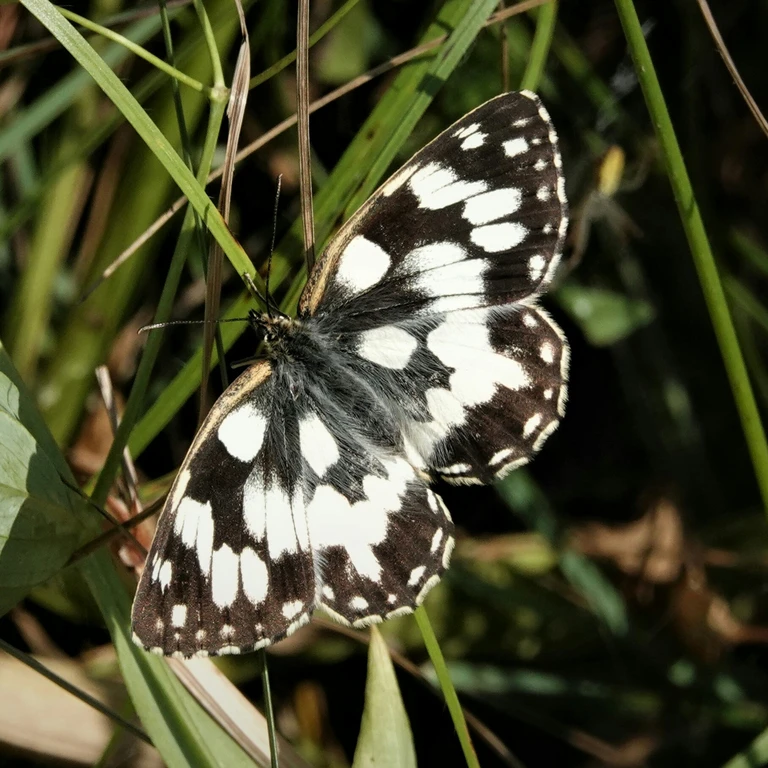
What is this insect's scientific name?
Melanargia galathea
